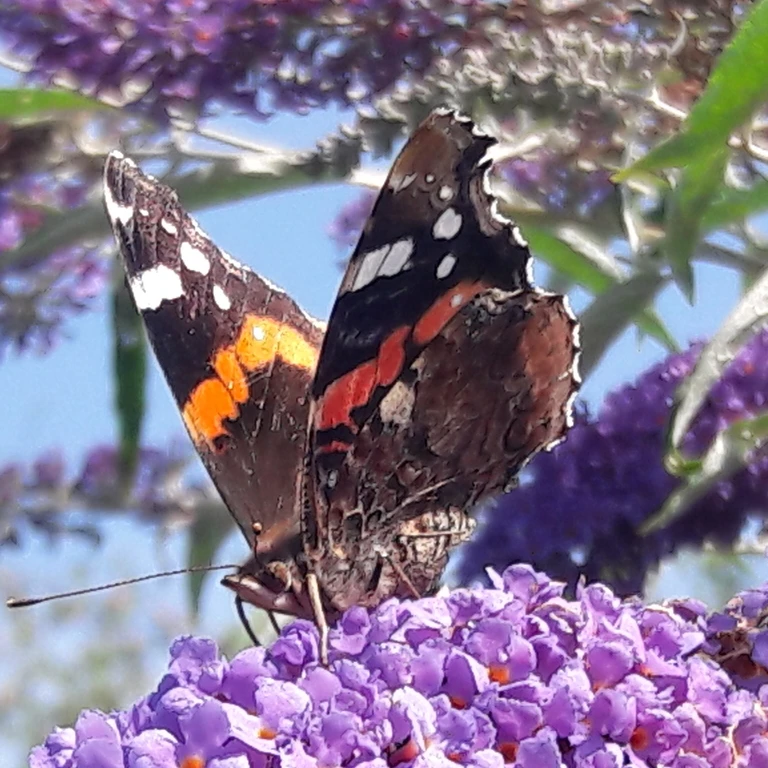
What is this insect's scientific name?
Vanessa atalanta
